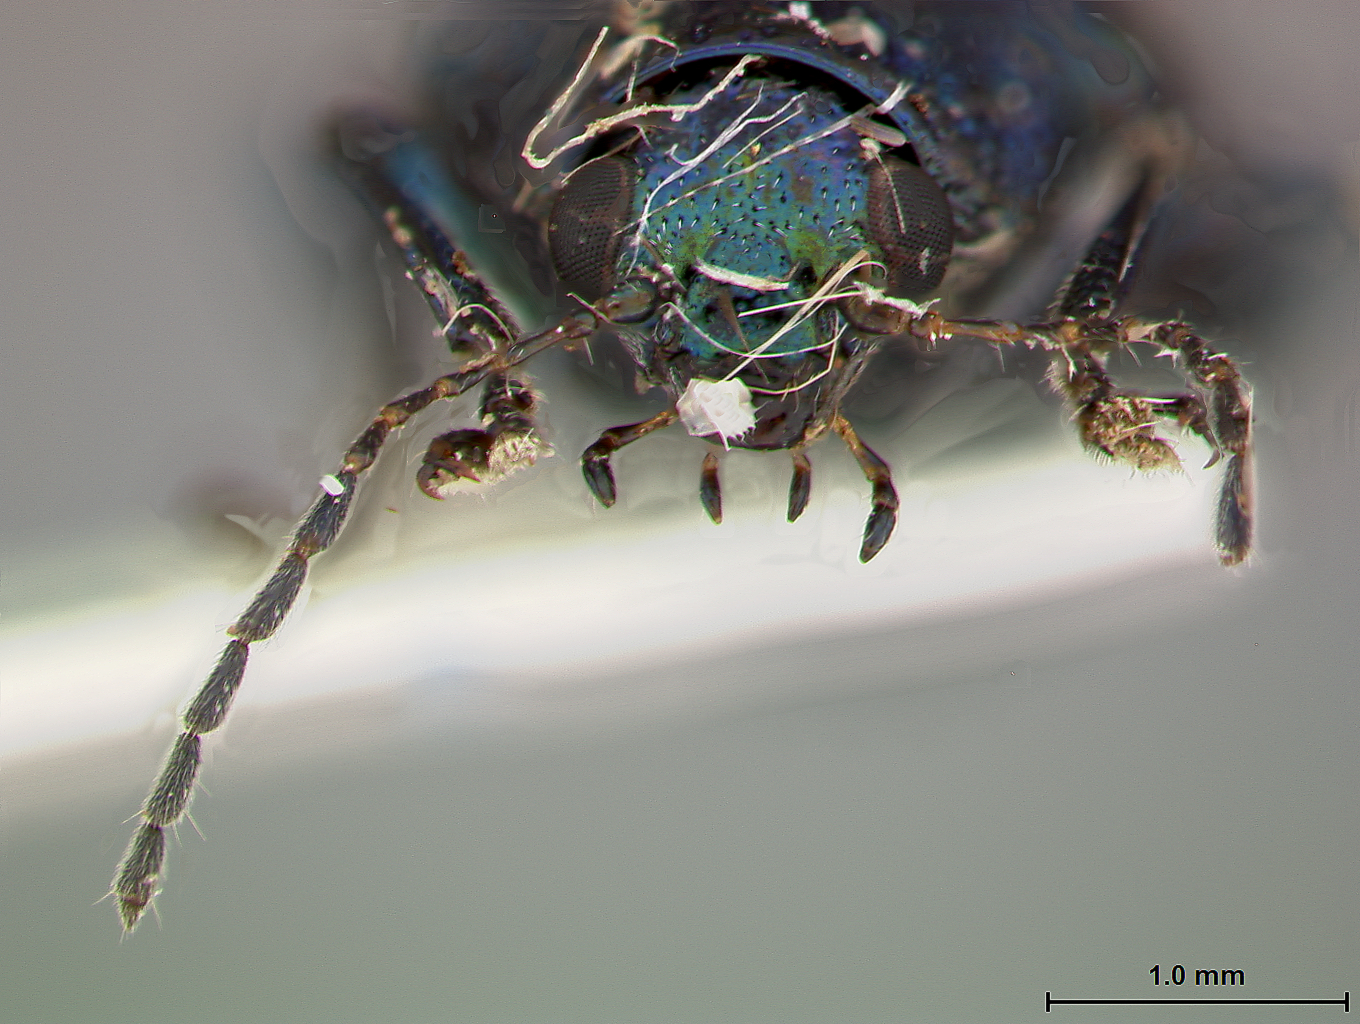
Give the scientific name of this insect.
Colaspis farri
